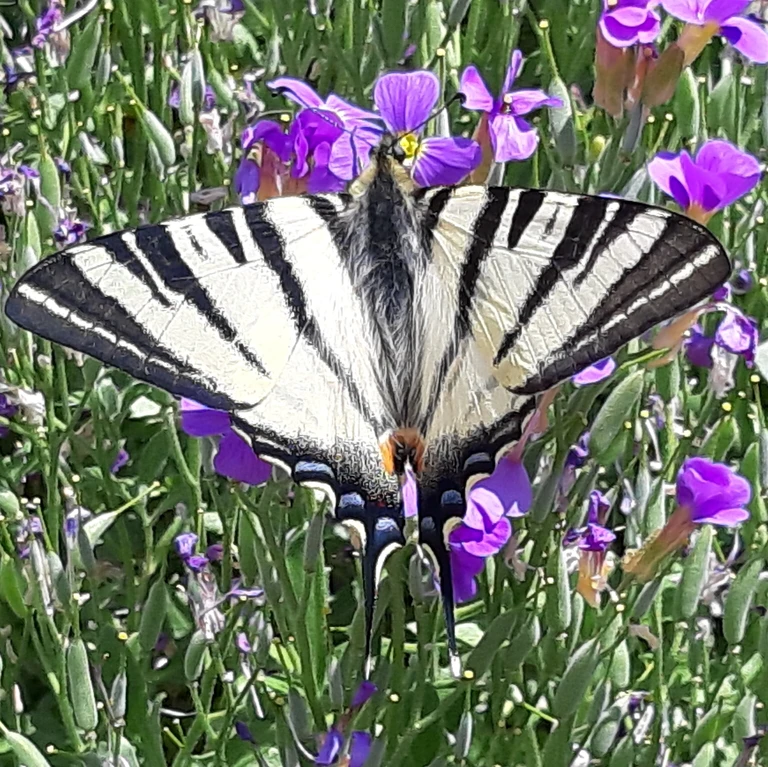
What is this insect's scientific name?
Iphiclides podalirius
